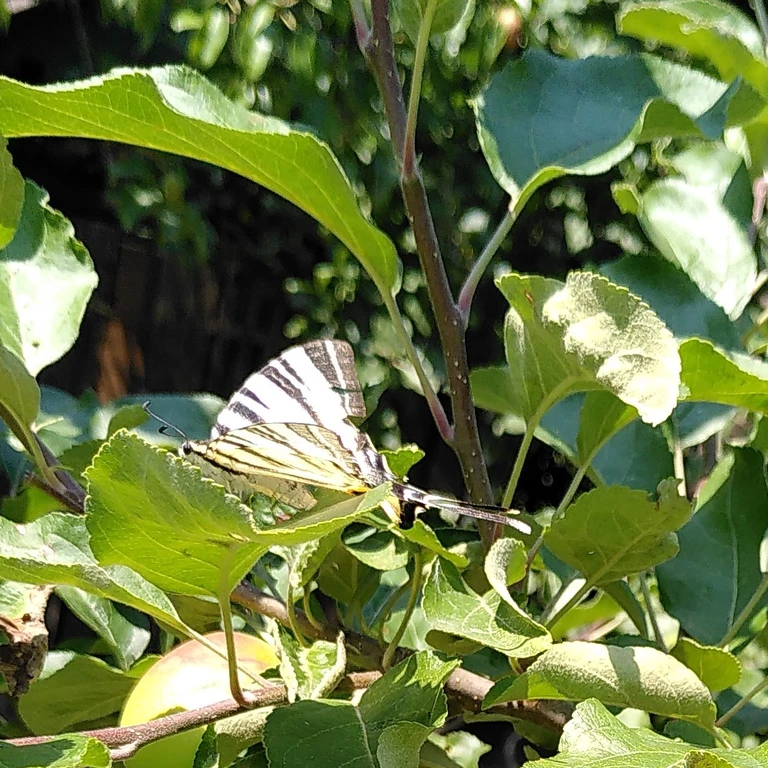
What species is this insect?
Iphiclides podalirius
